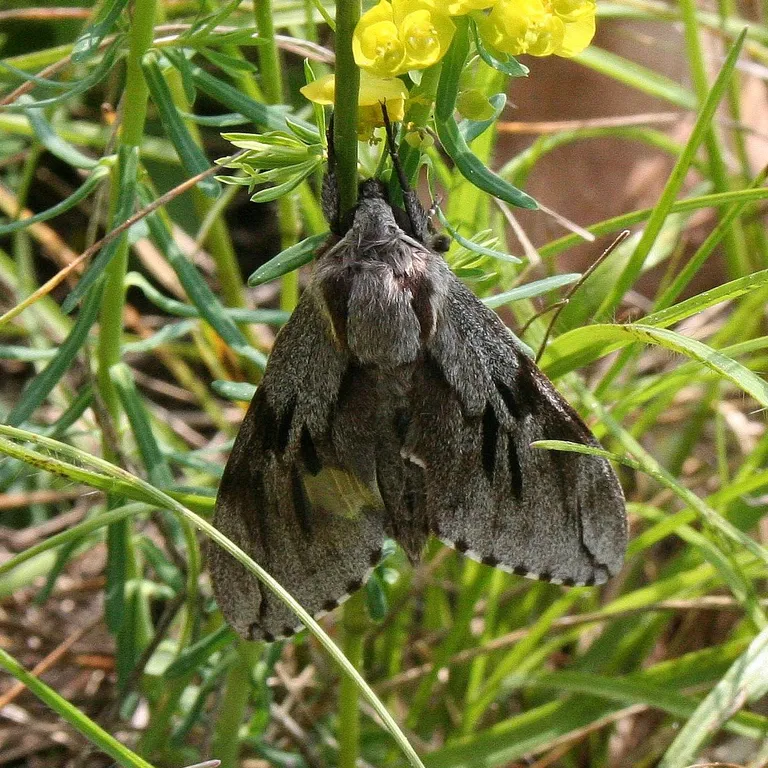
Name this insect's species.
Sphinx pinastri
